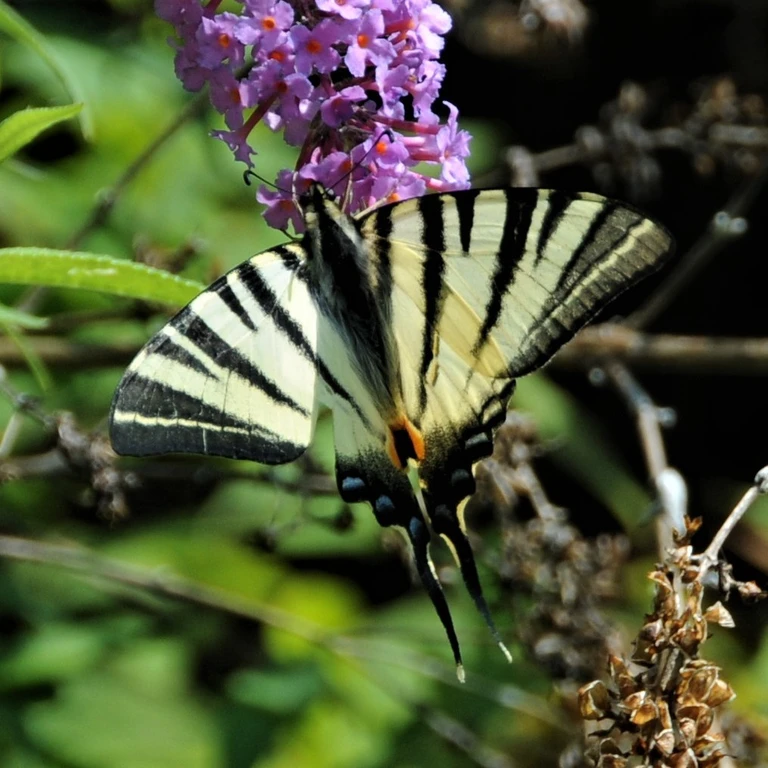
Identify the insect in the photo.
Iphiclides podalirius
